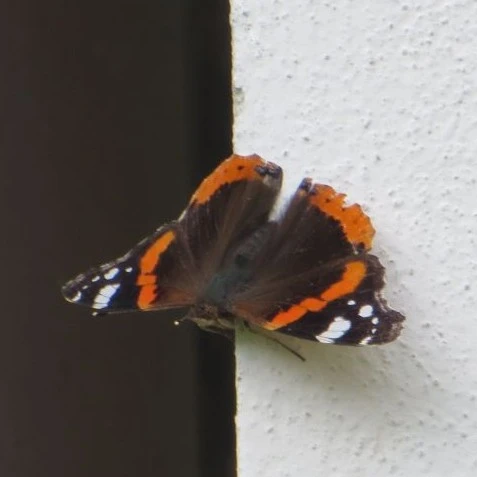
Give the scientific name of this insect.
Vanessa atalanta
